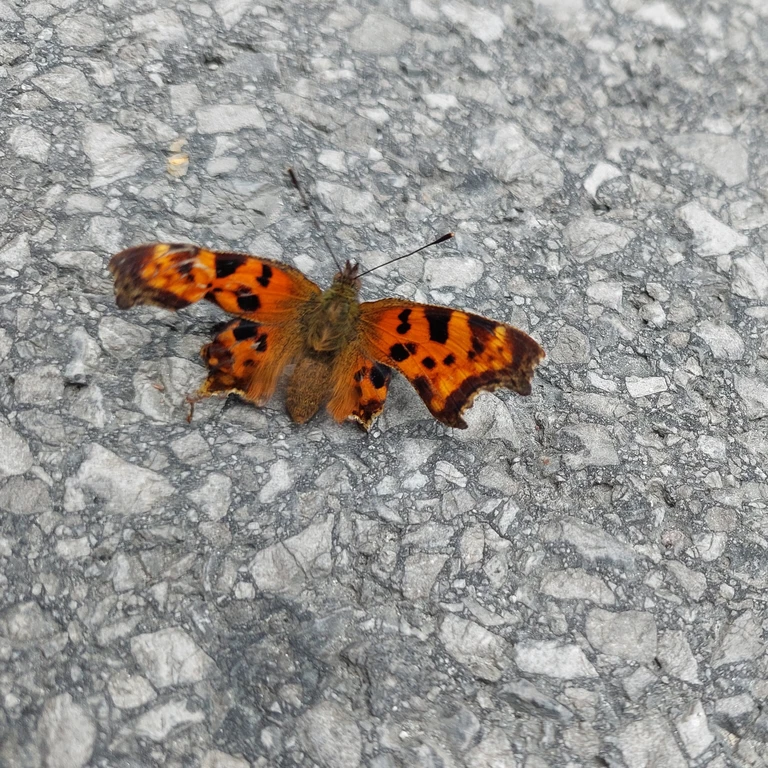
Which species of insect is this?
Polygonia c-album
